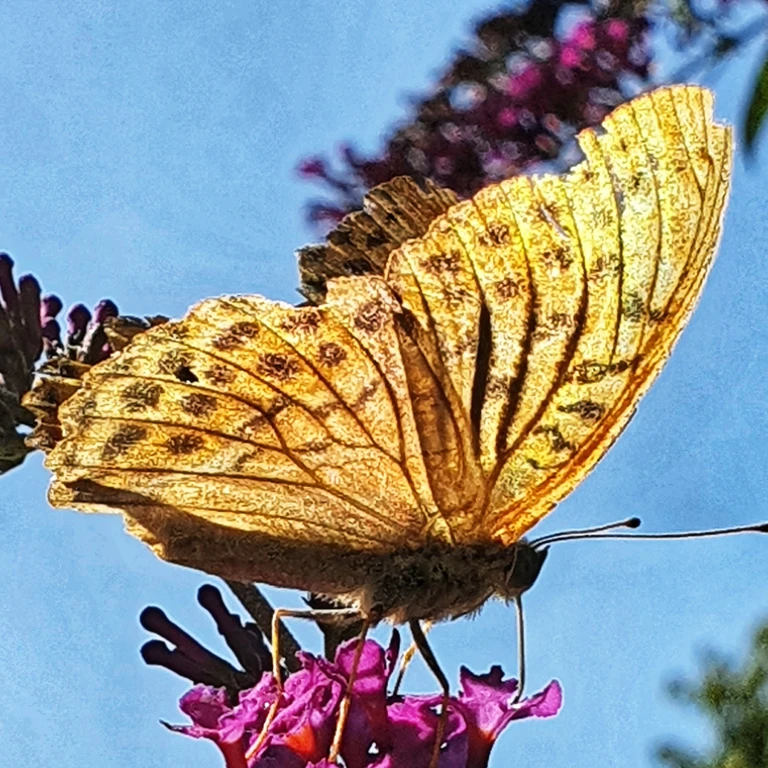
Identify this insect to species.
Argynnis paphia
